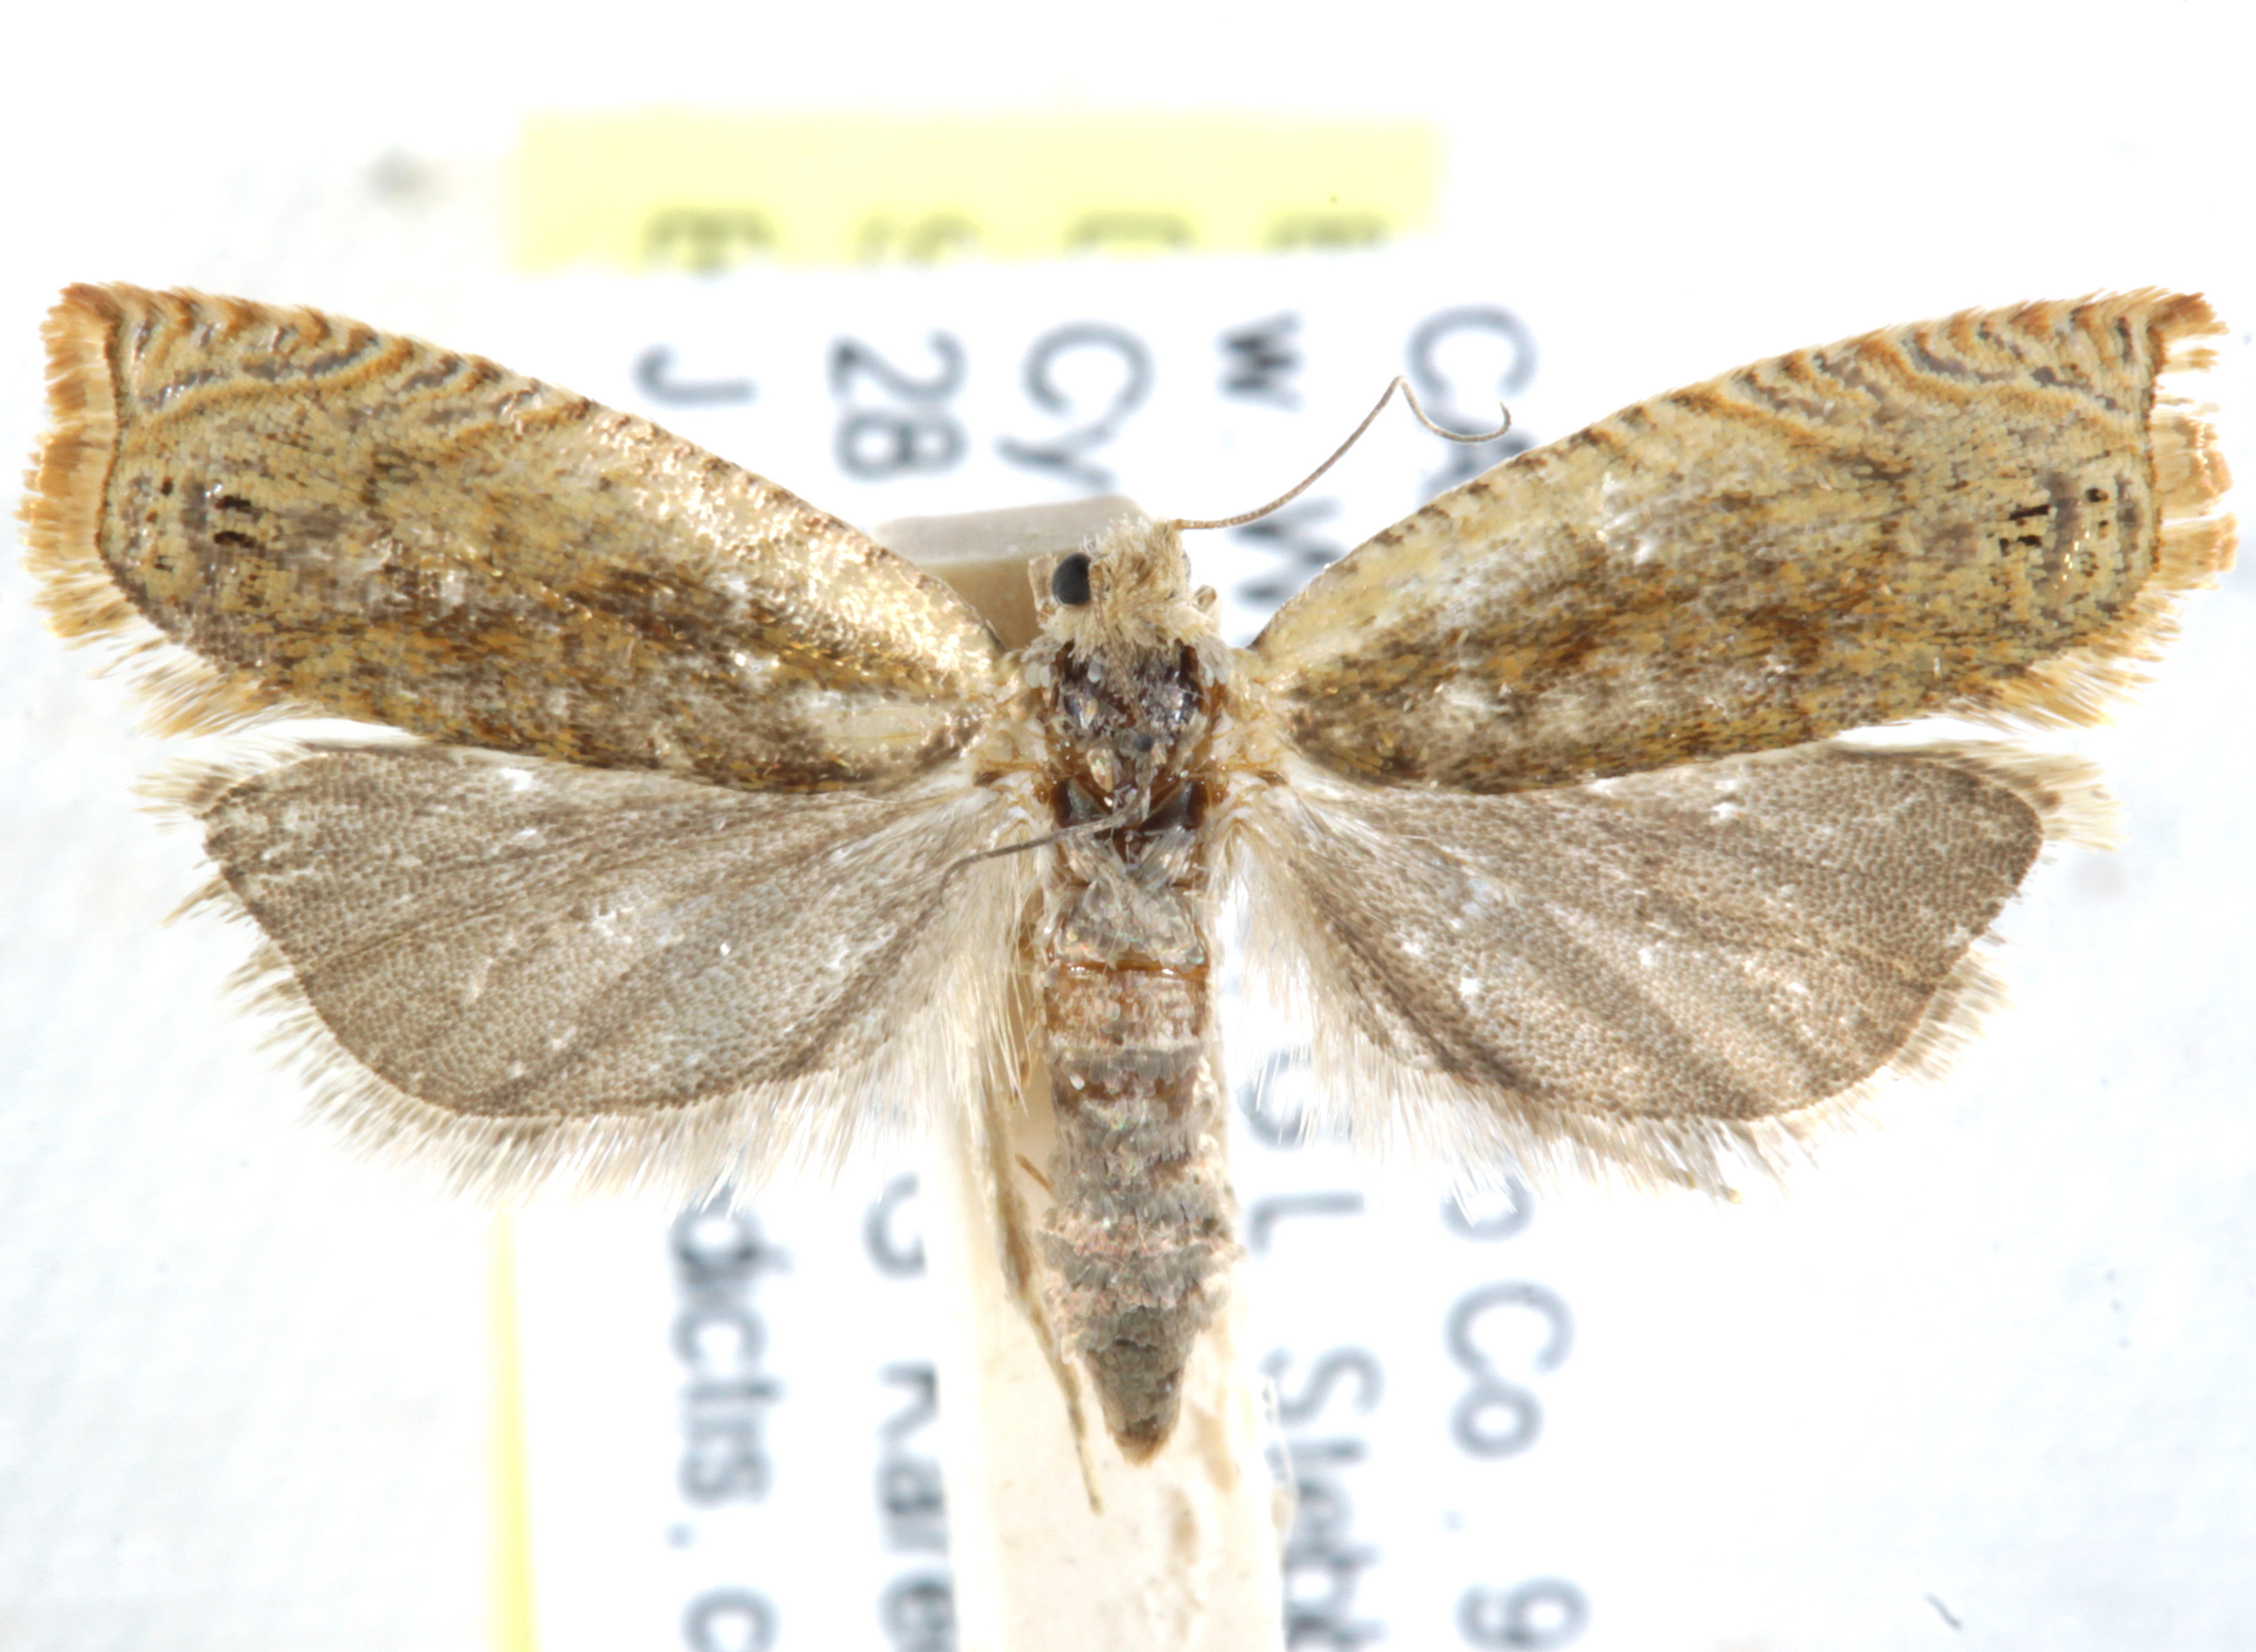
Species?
Hystrichophora leonana
